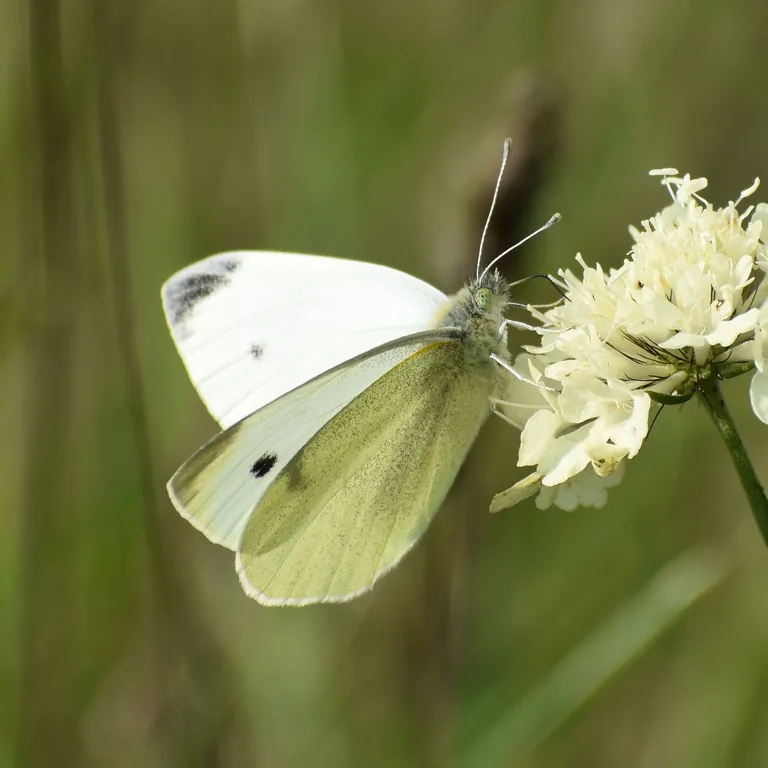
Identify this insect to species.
Pieris rapae
